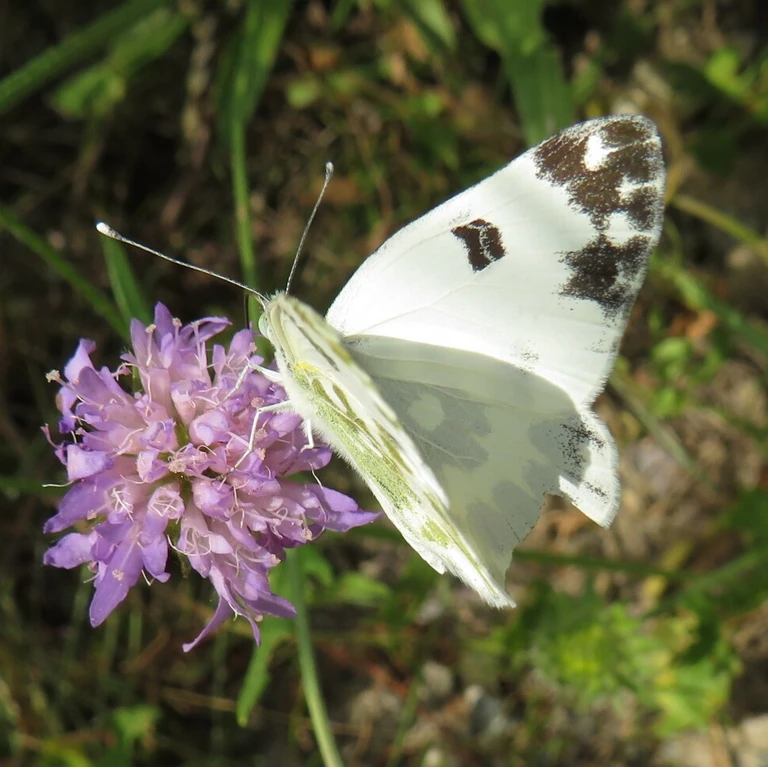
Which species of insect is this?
Pontia edusa
